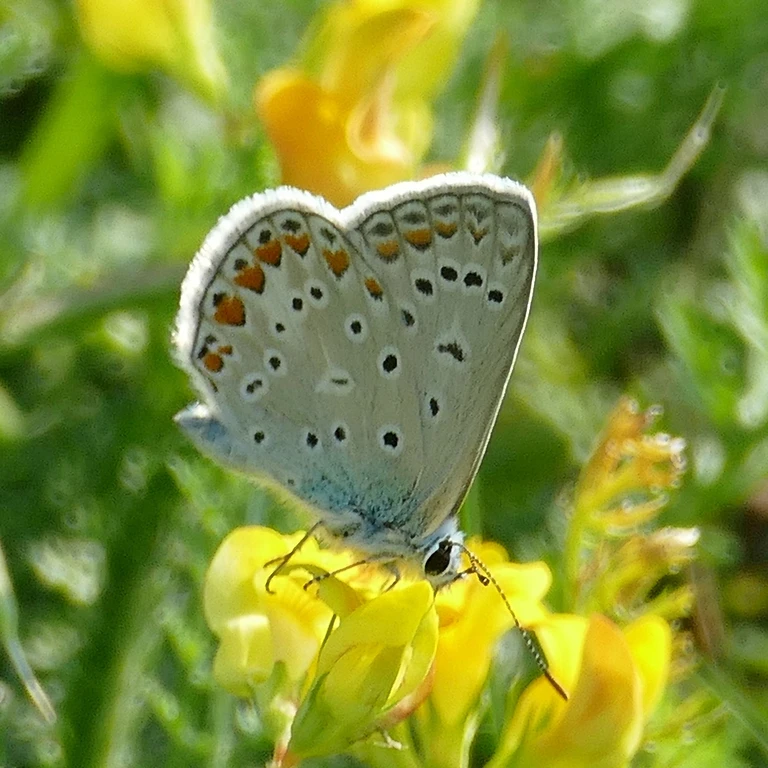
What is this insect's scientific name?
Polyommatus icarus
